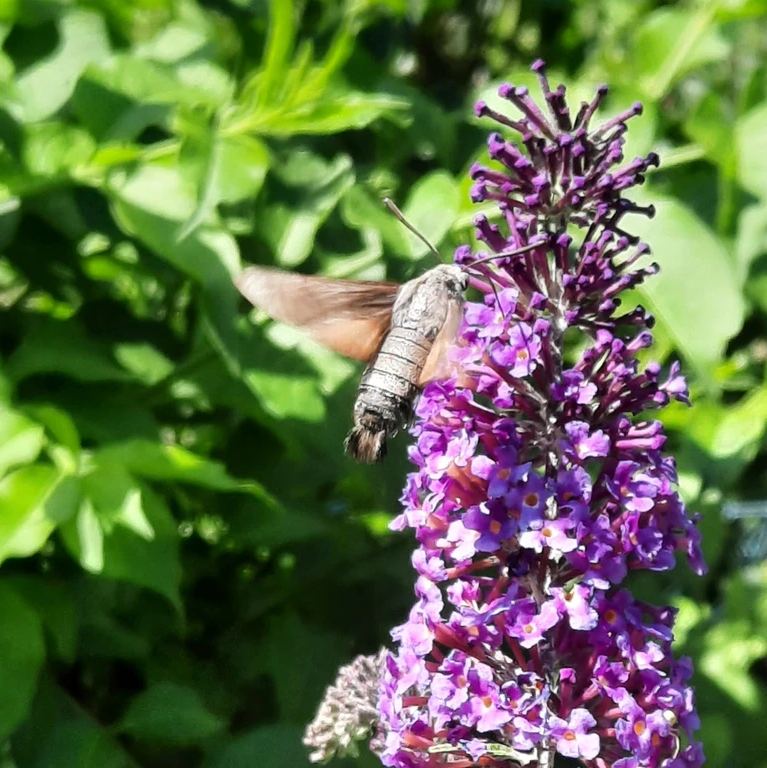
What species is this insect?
Macroglossum stellatarum
